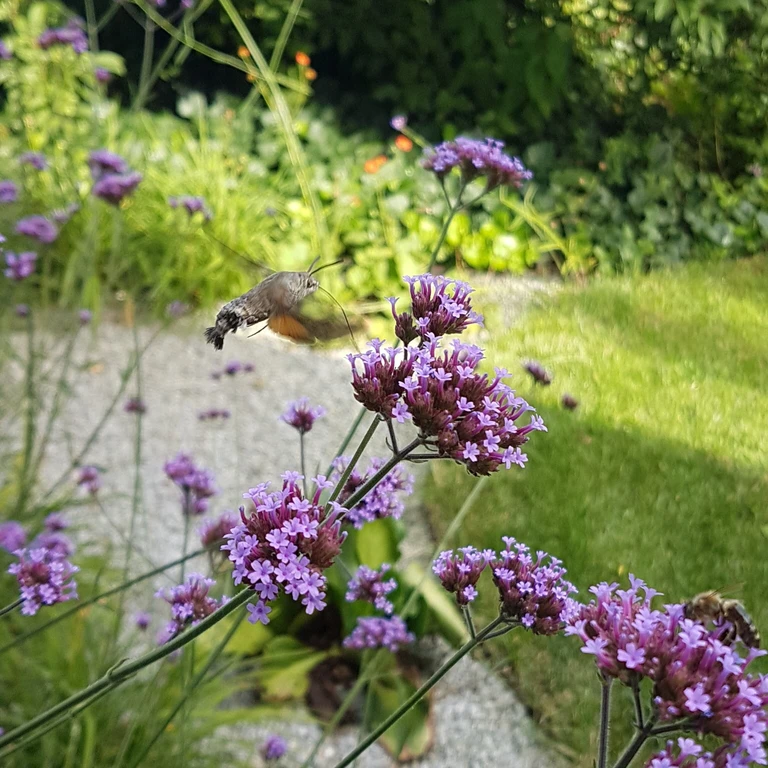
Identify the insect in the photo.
Macroglossum stellatarum
